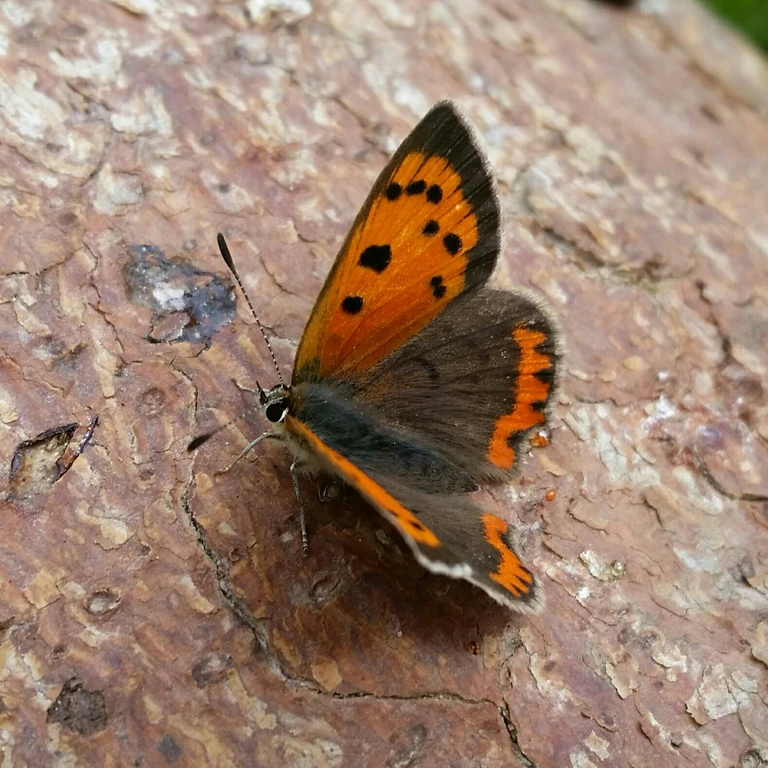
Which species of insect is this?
Lycaena phlaeas
